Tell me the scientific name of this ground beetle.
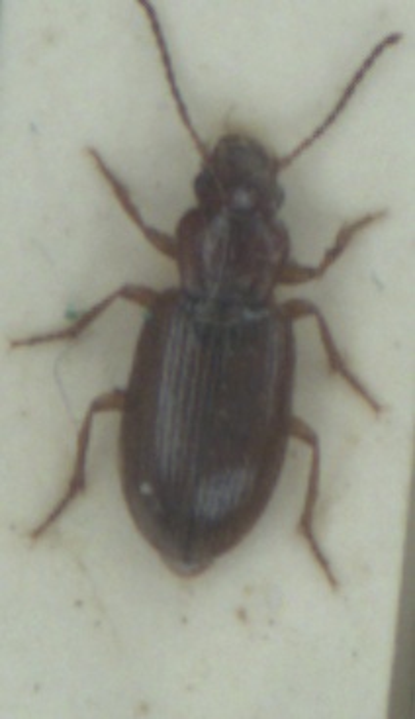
Dicheirotrichus gustavii
